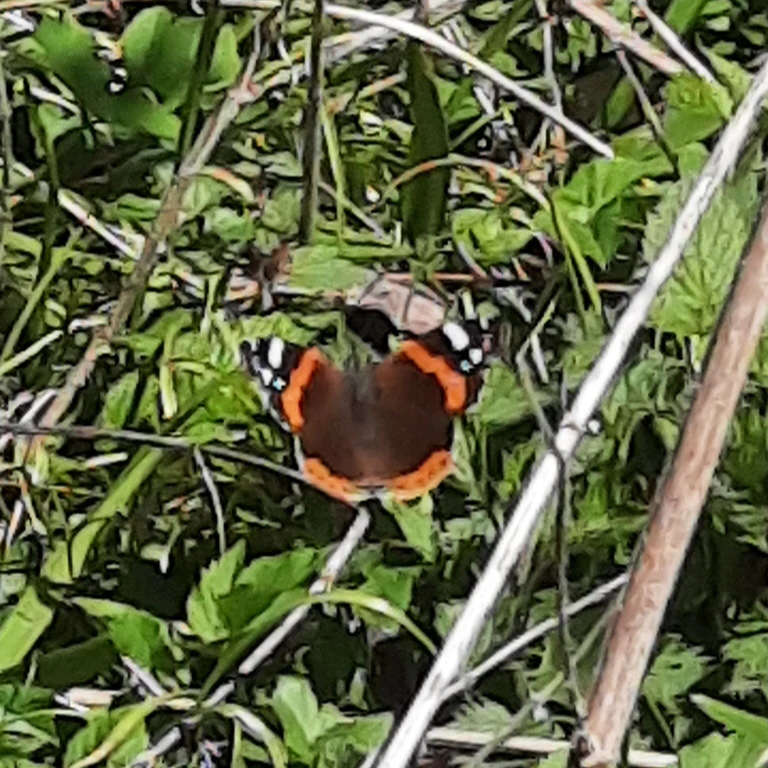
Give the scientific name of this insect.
Vanessa atalanta
